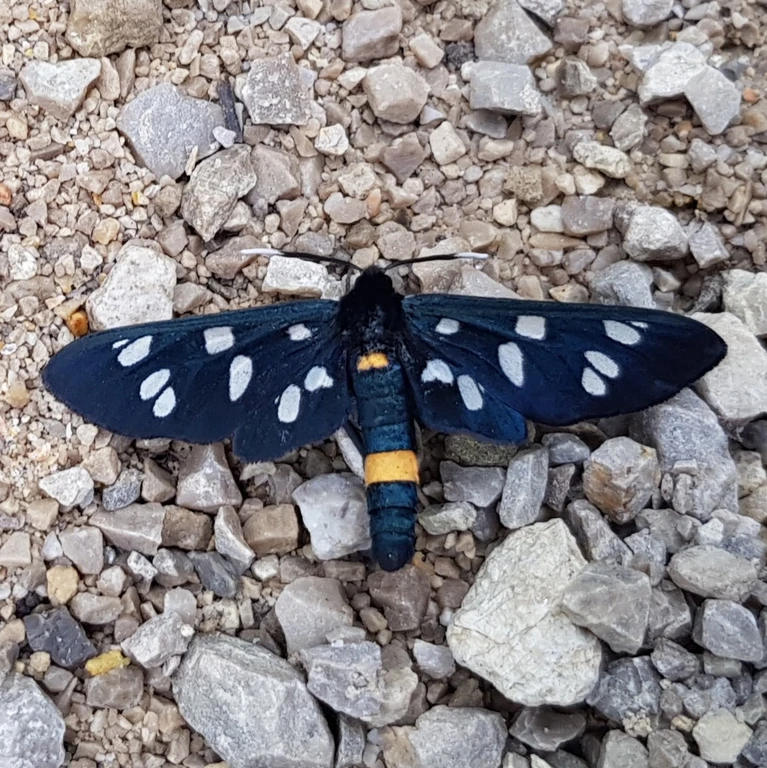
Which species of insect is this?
Amata phegea
